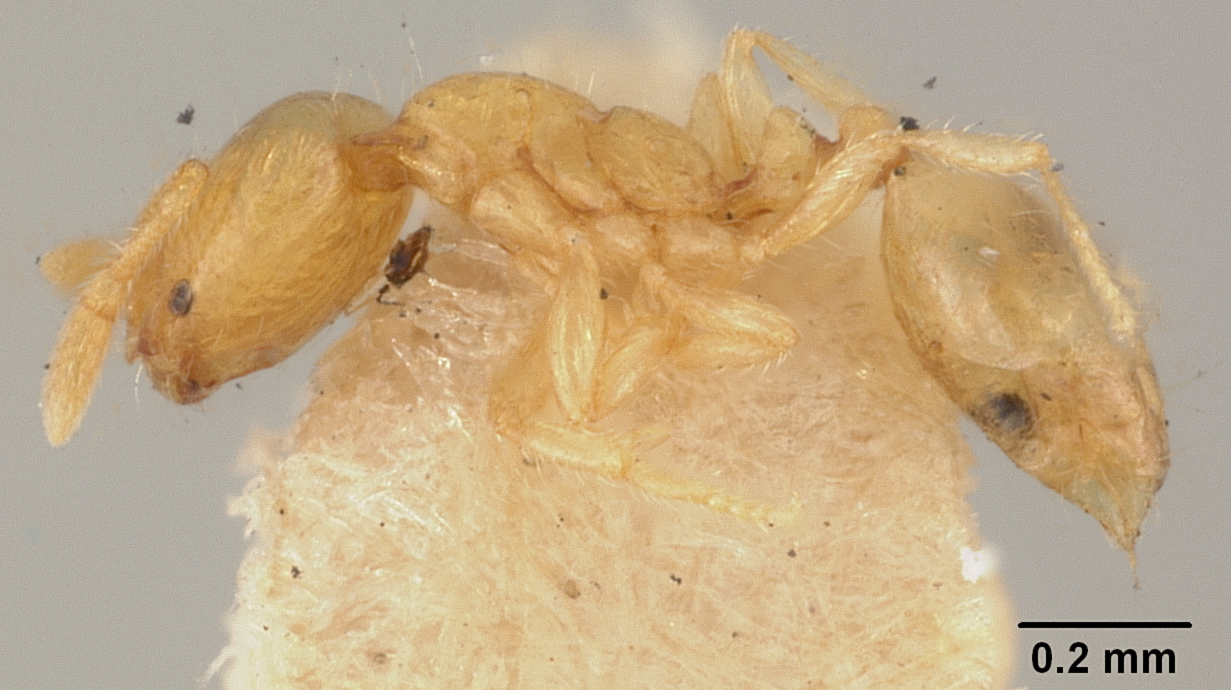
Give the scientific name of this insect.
Solenopsis zeteki
